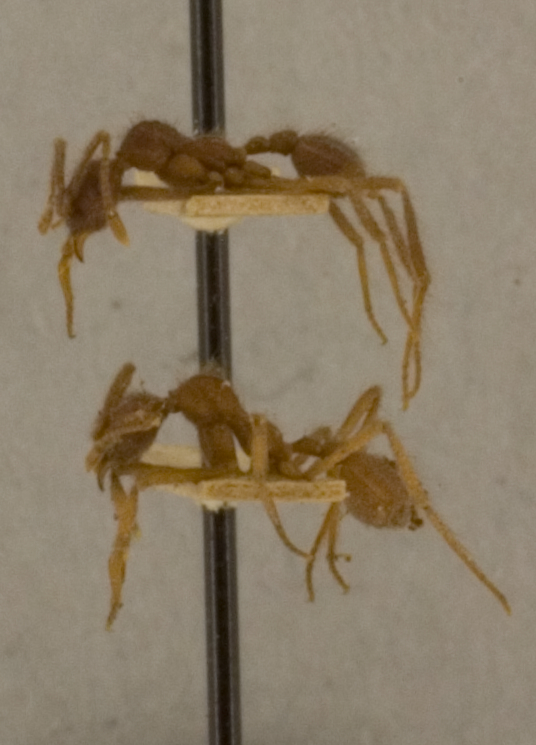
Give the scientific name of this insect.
Apterostigma dentigerum
